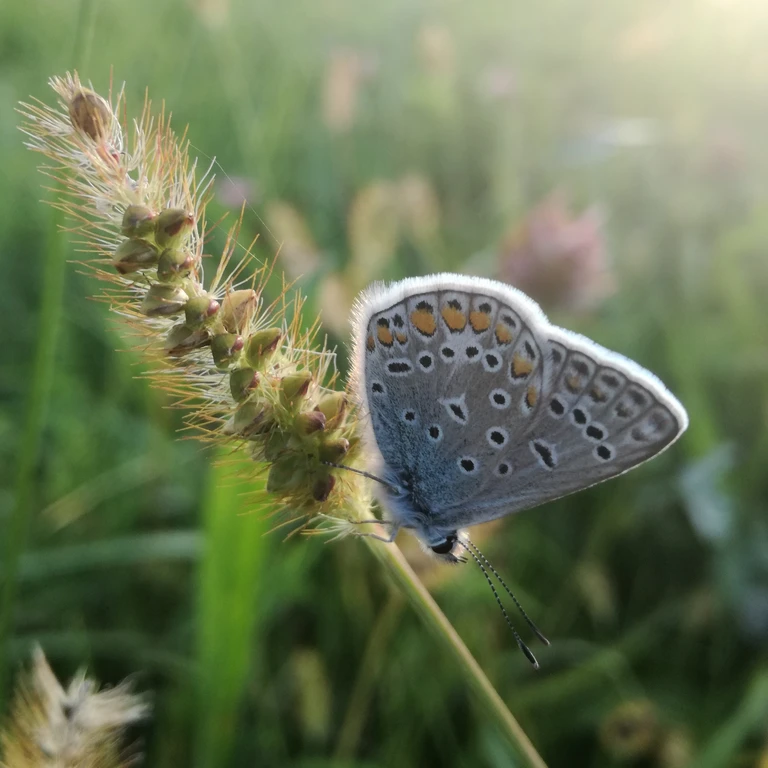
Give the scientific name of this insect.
Polyommatus icarus
